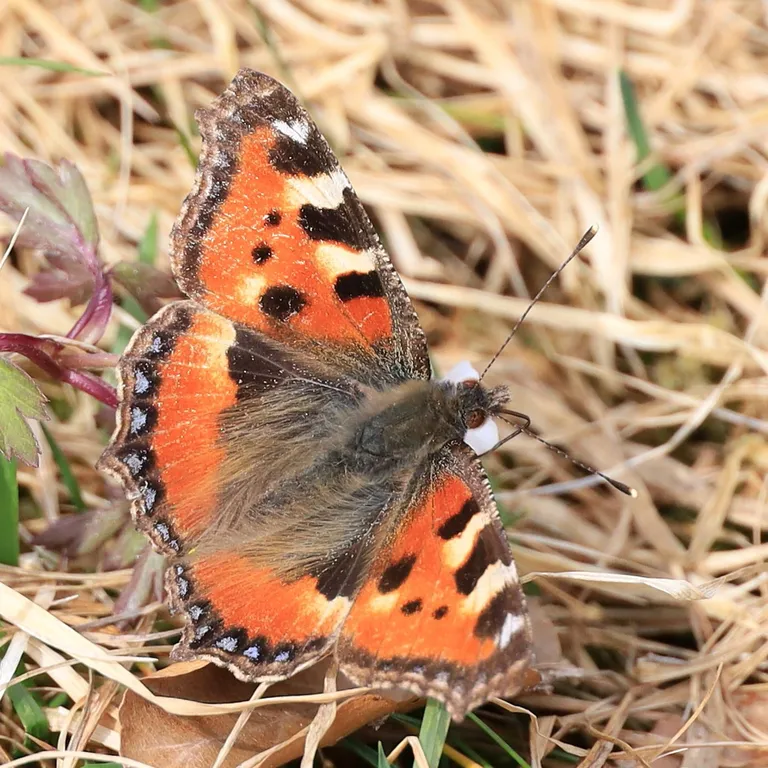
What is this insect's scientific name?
Aglais urticae
